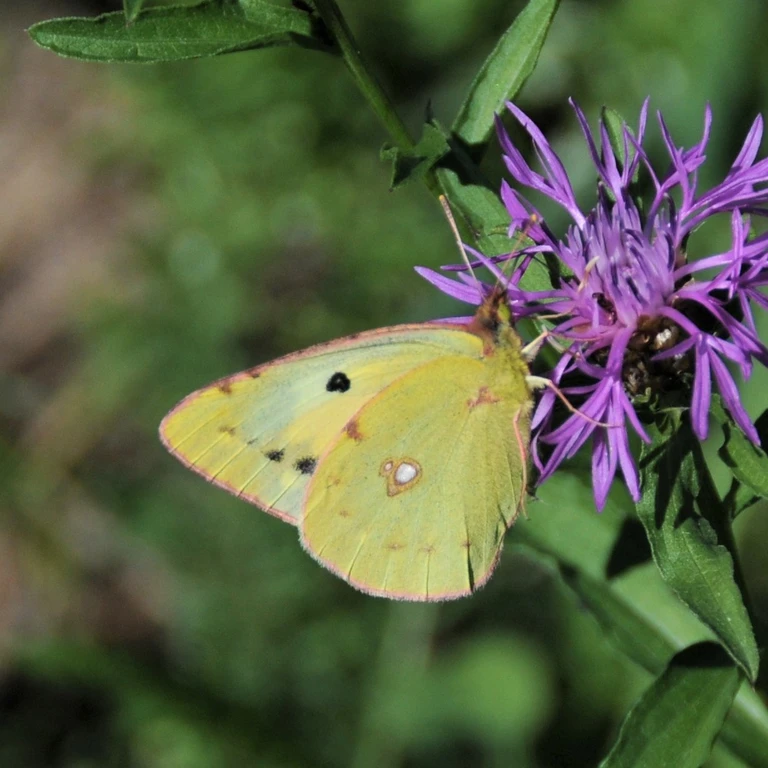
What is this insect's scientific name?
Colias croceus
